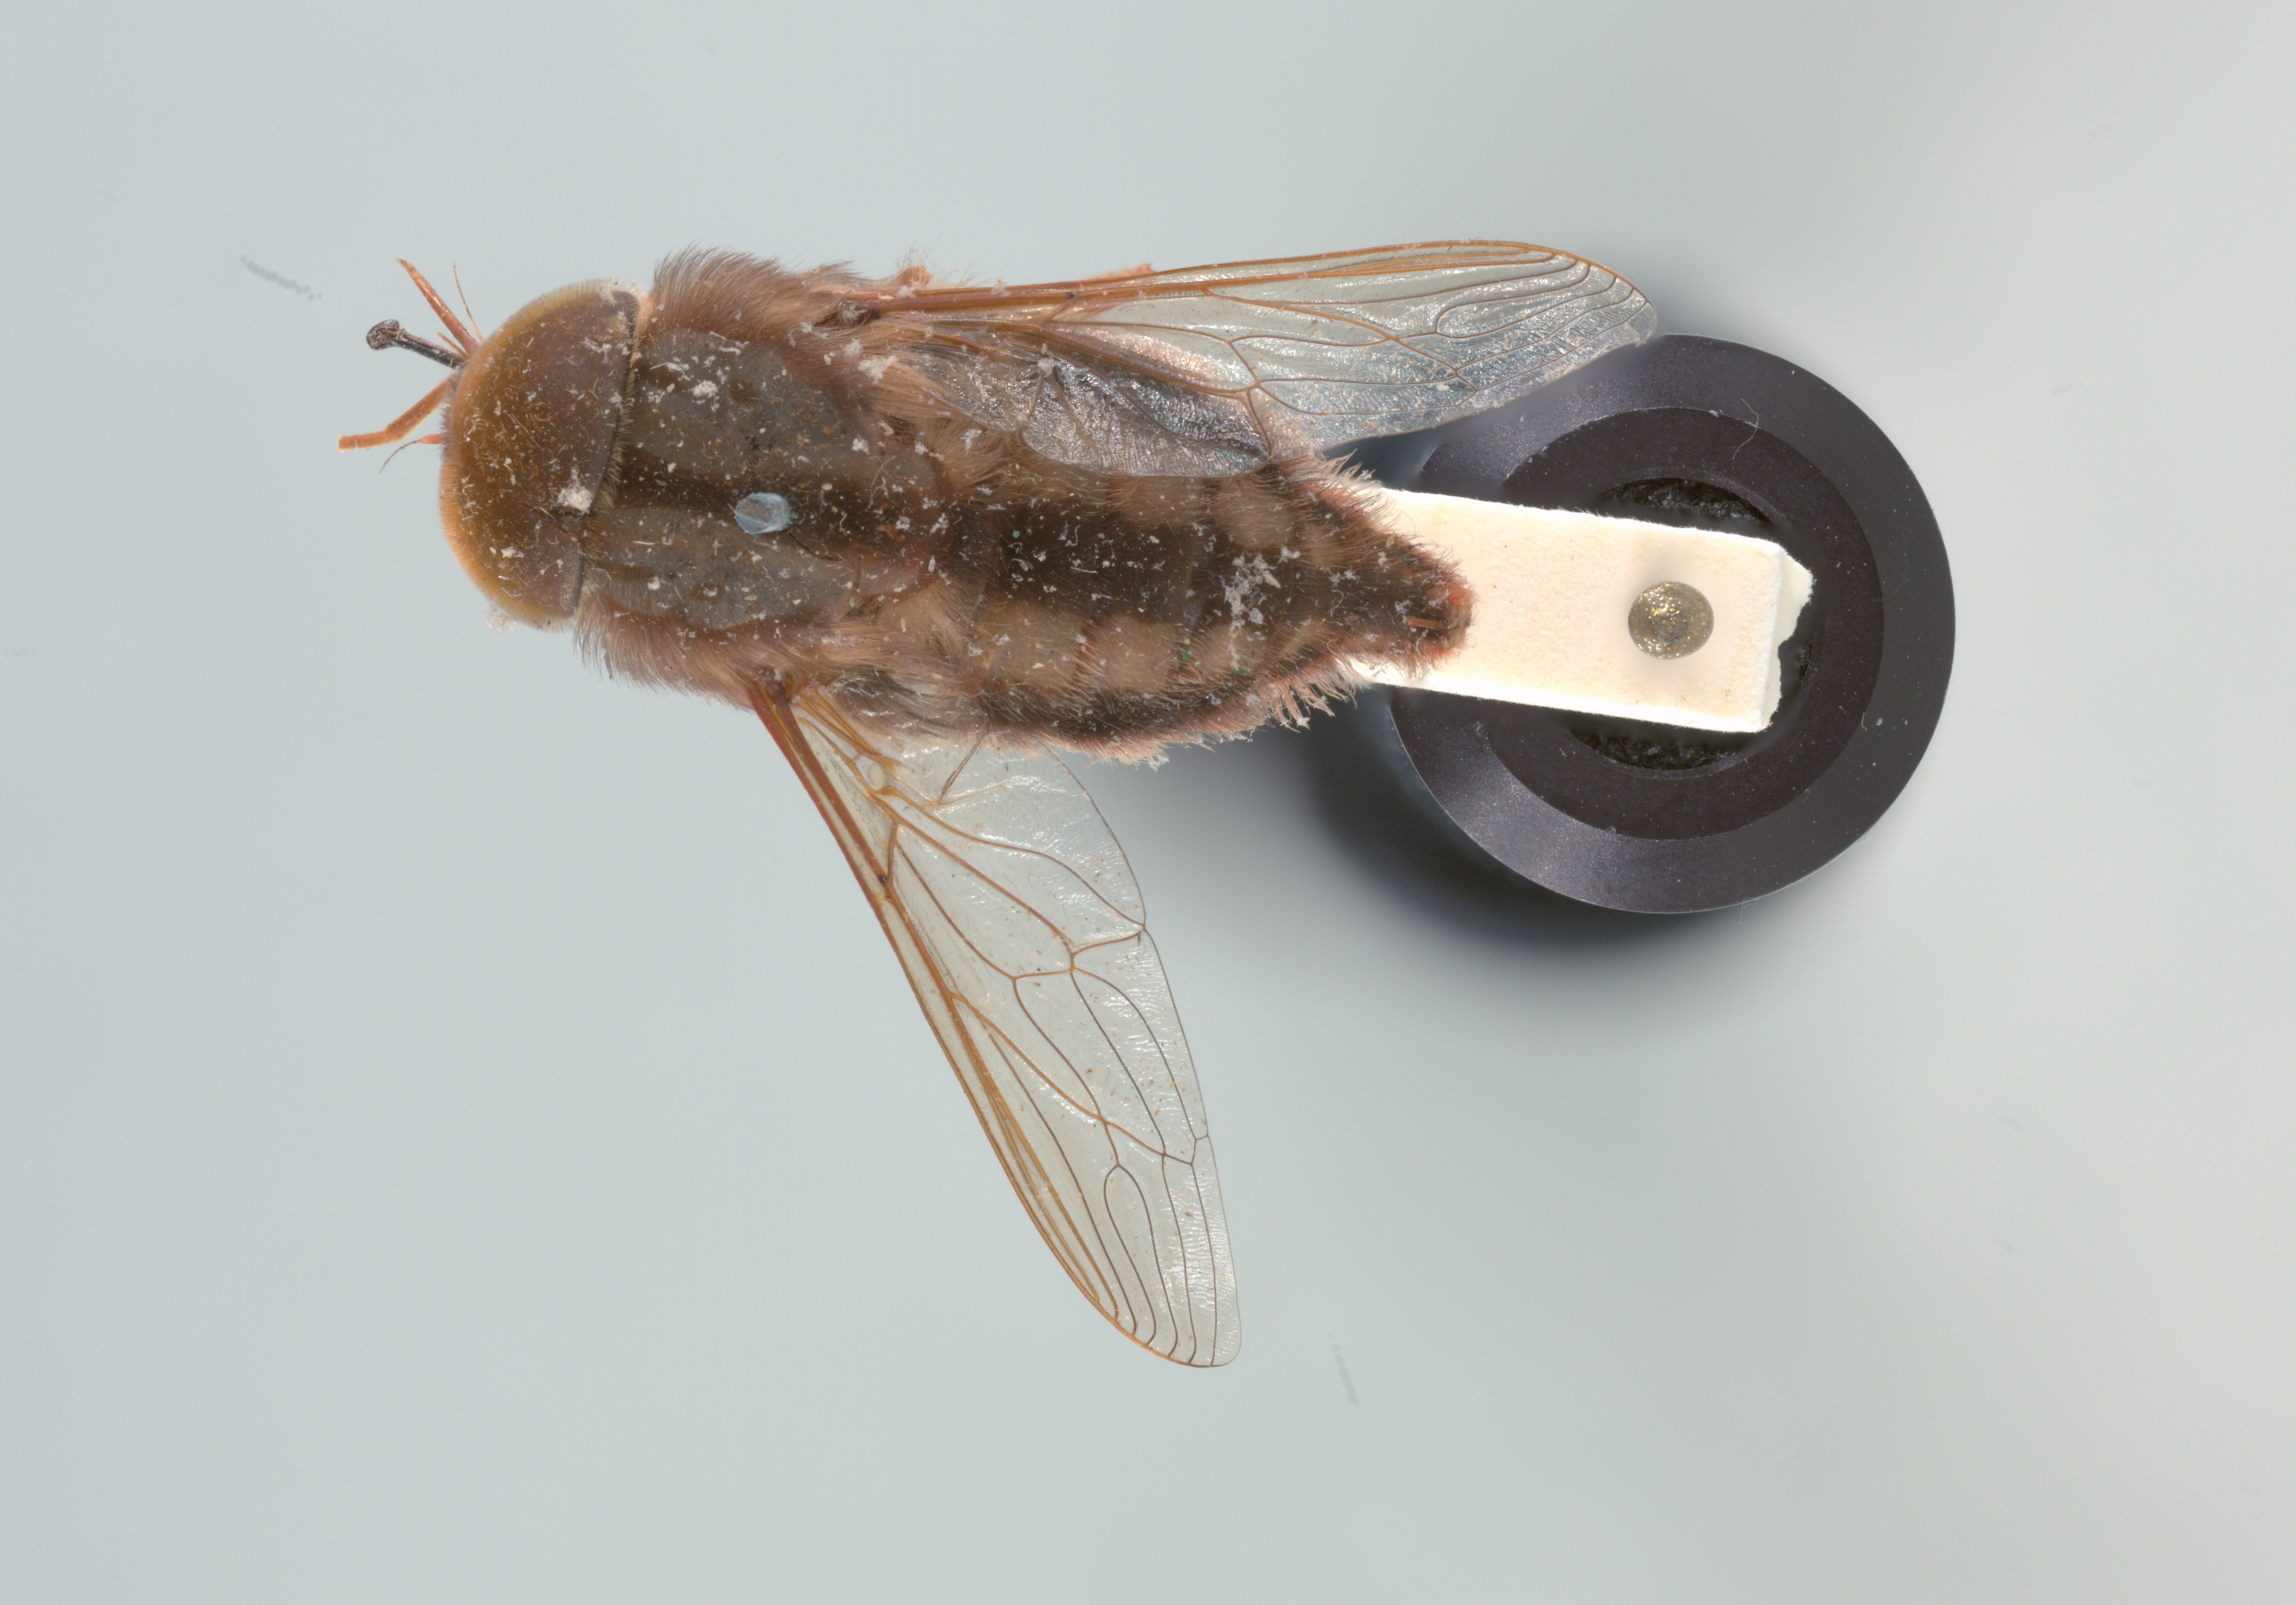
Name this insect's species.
Trichophthalma rosea
